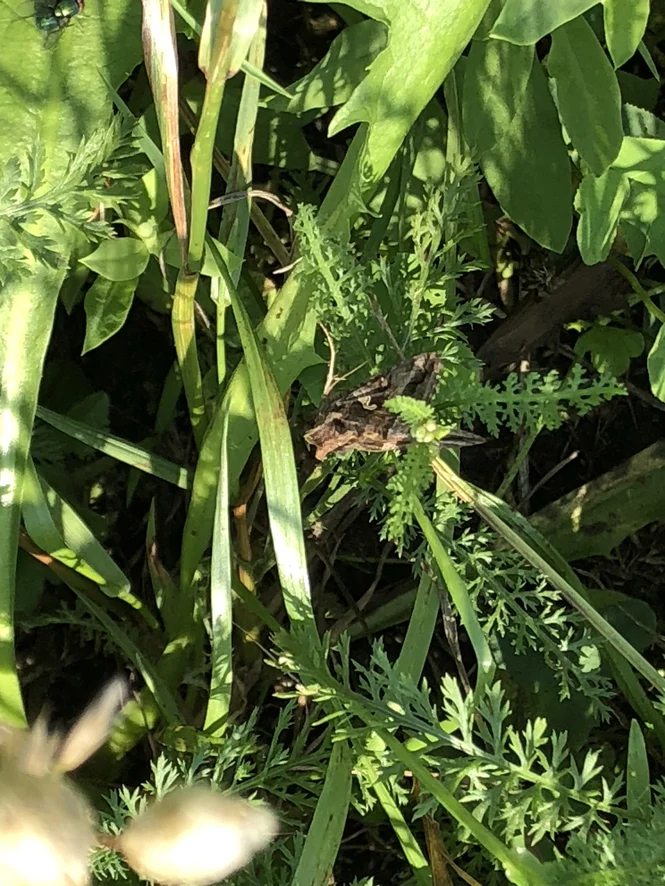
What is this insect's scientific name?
Autographa gamma
